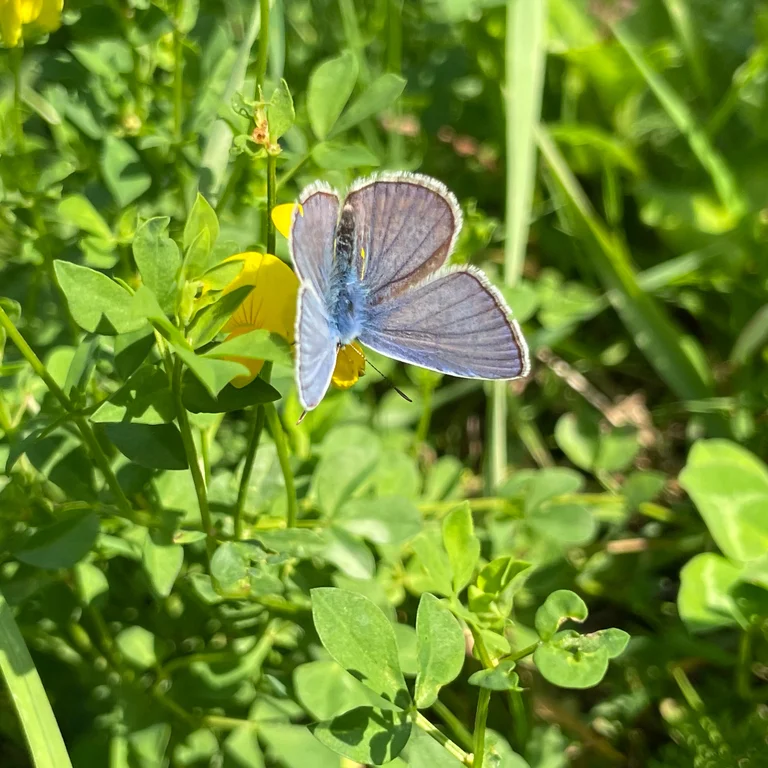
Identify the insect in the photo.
Polyommatus icarus
